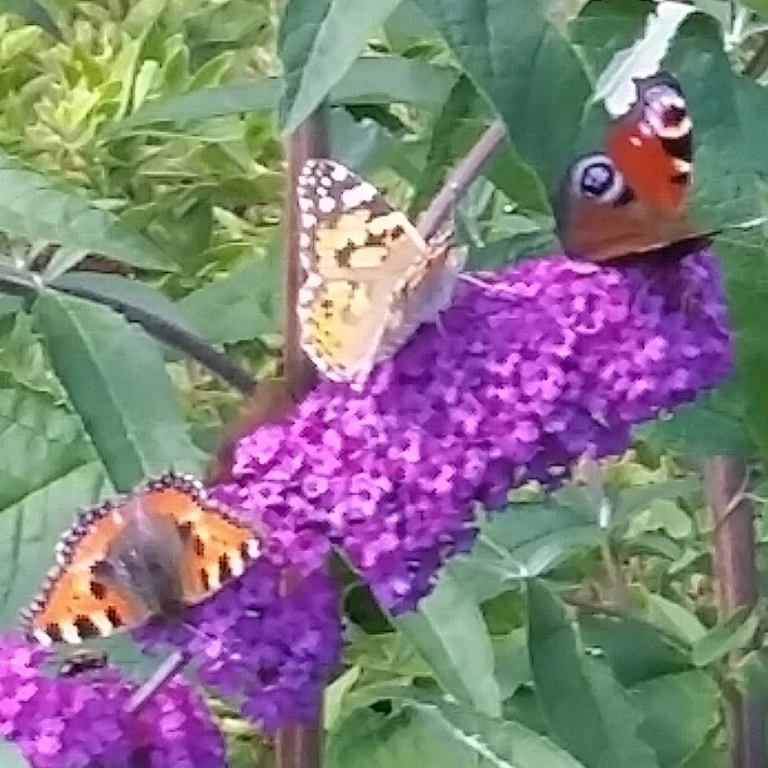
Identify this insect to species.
Vanessa cardui
